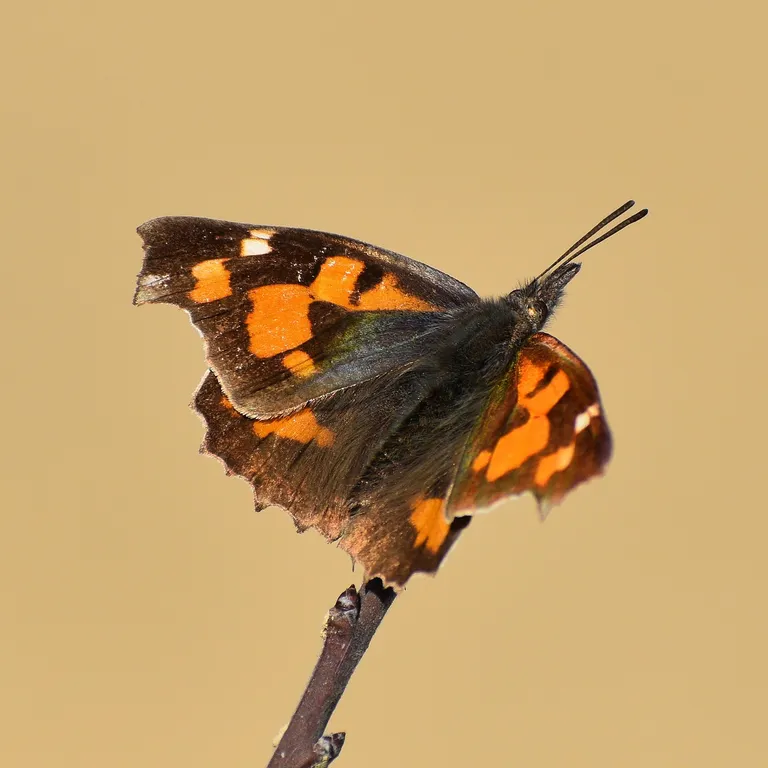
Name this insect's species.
Libythea celtis
